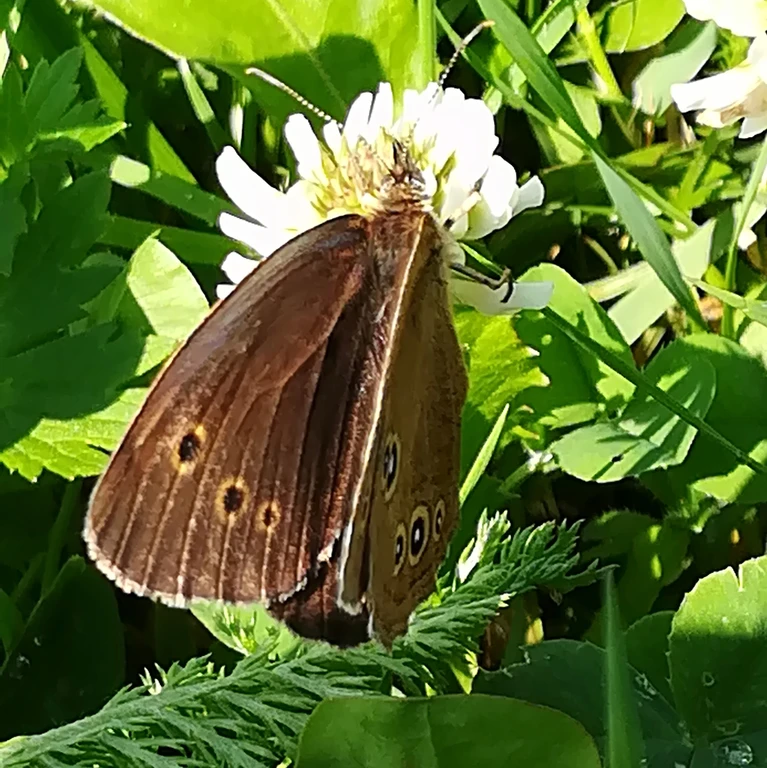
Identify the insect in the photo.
Aphantopus hyperantus
